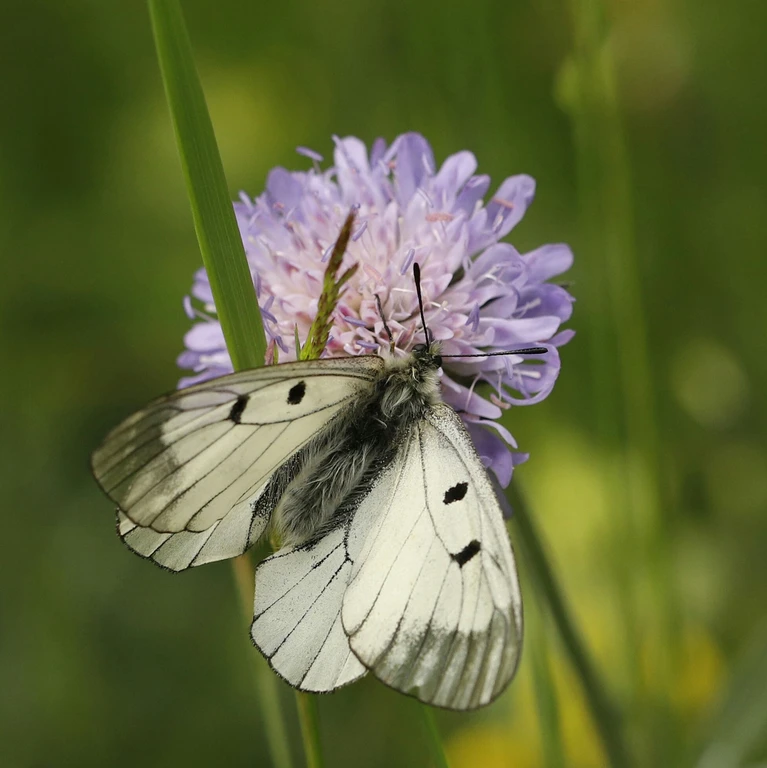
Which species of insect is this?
Parnassius mnemosyne
